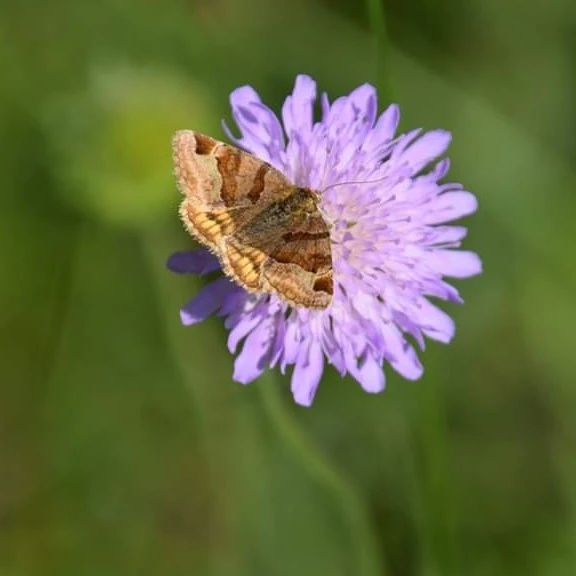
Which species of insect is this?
Euclidia glyphica
